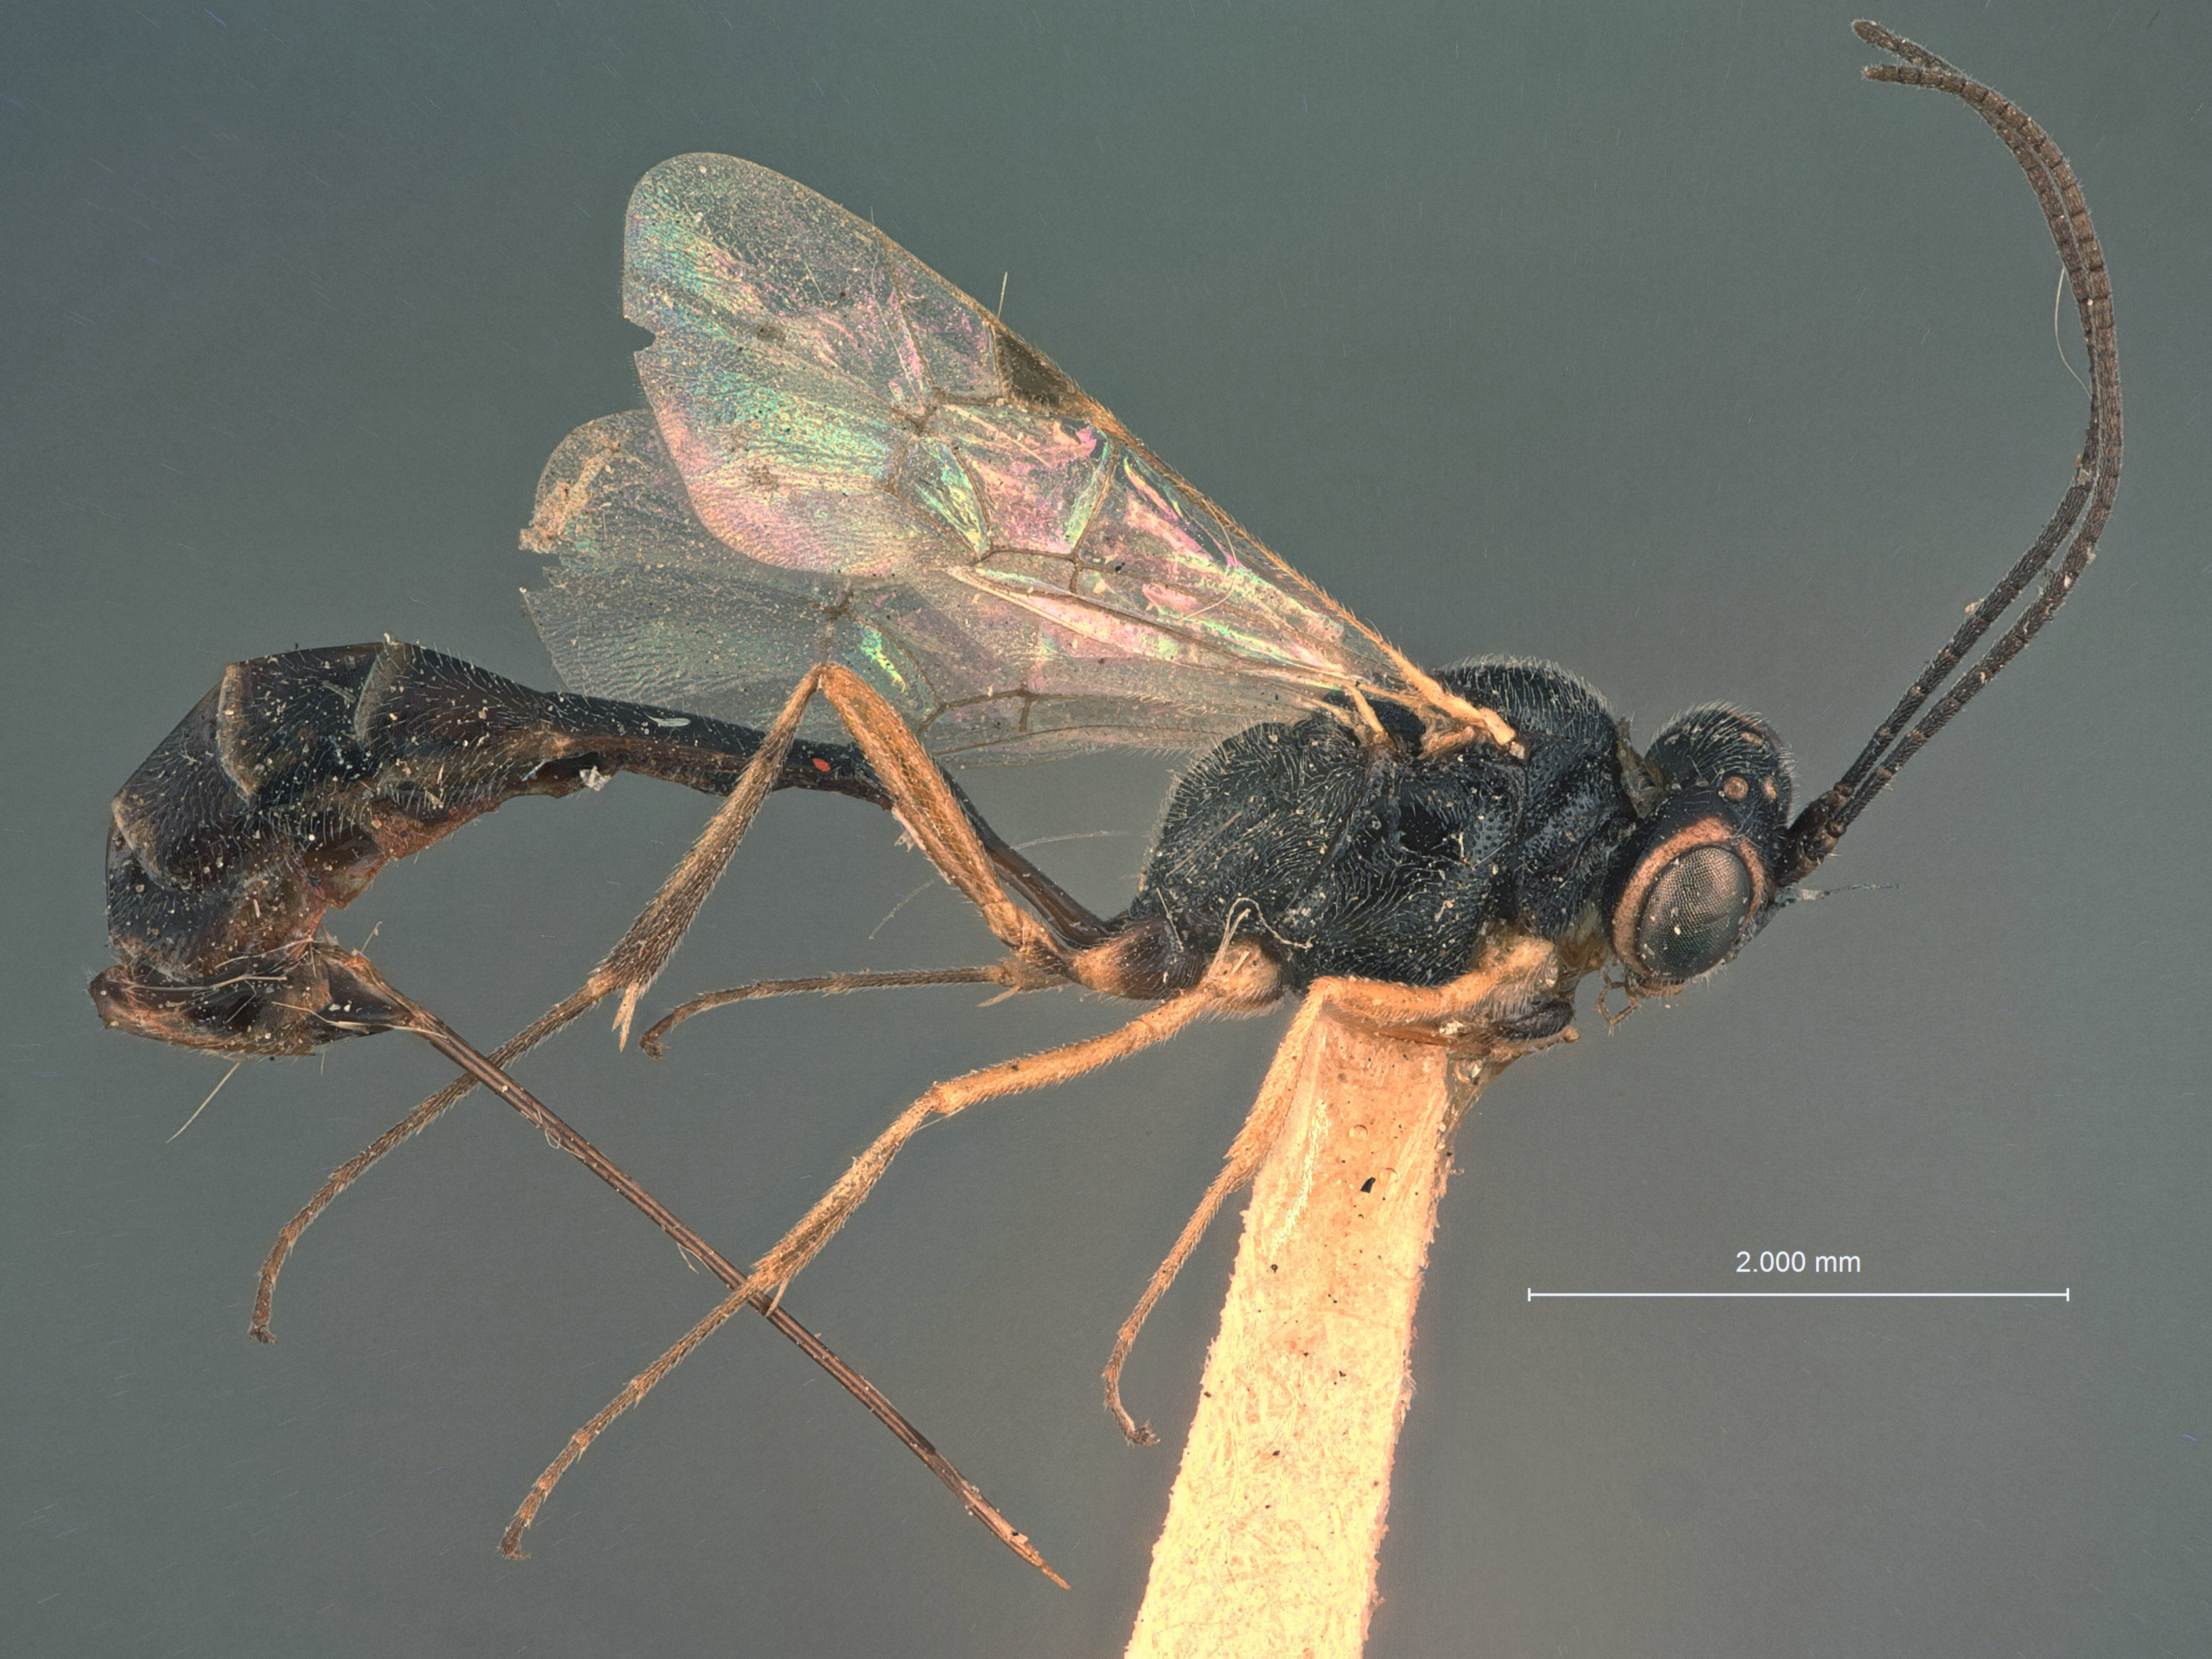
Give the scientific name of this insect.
Cremastus anomalus
